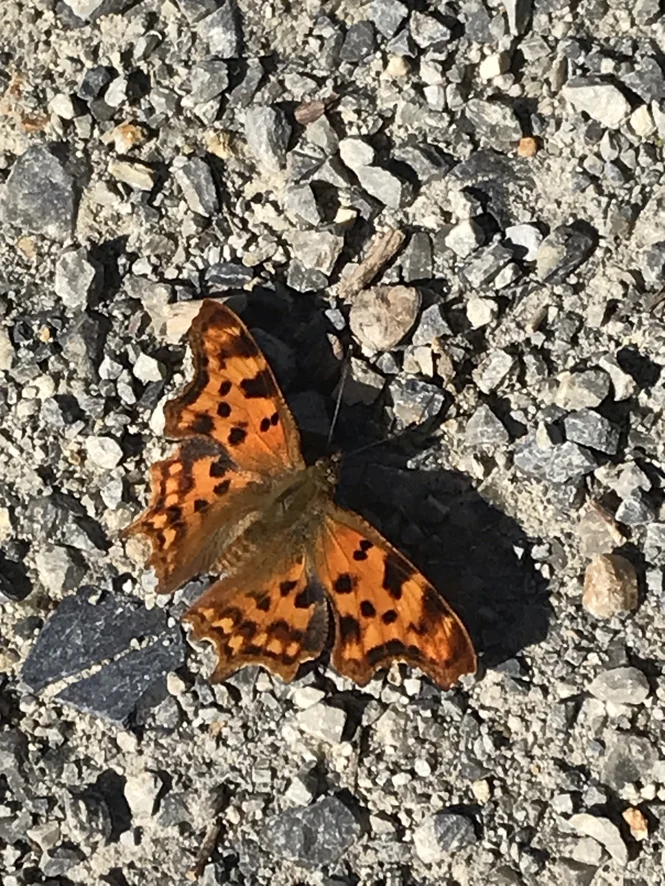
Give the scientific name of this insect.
Polygonia c-album
